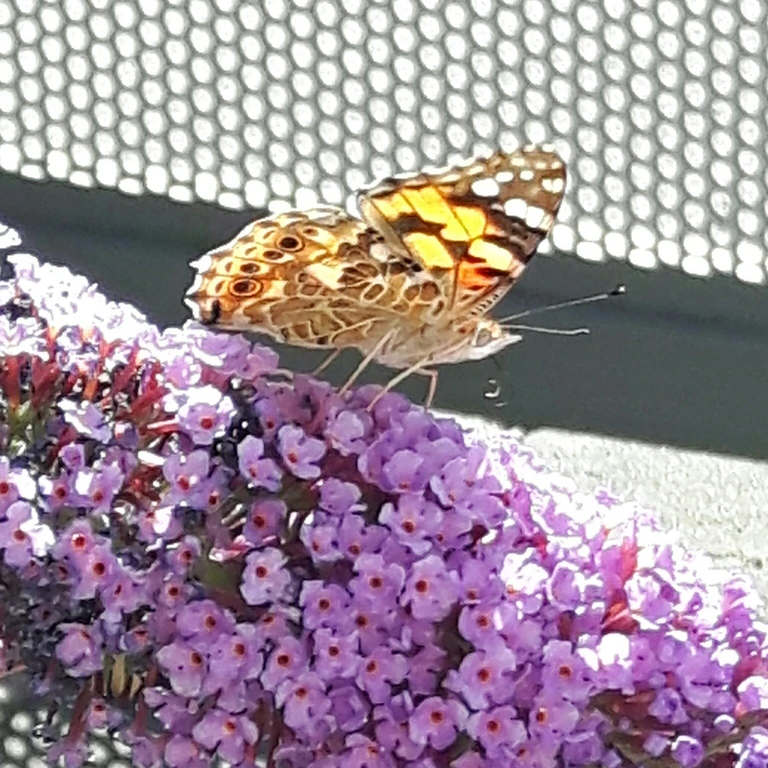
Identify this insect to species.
Vanessa cardui
